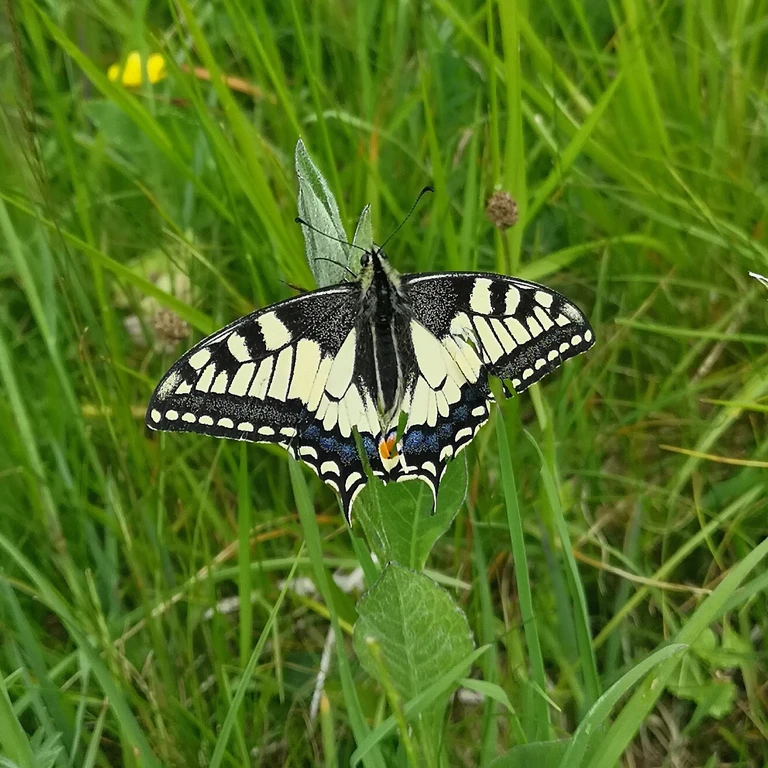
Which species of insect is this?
Papilio machaon
